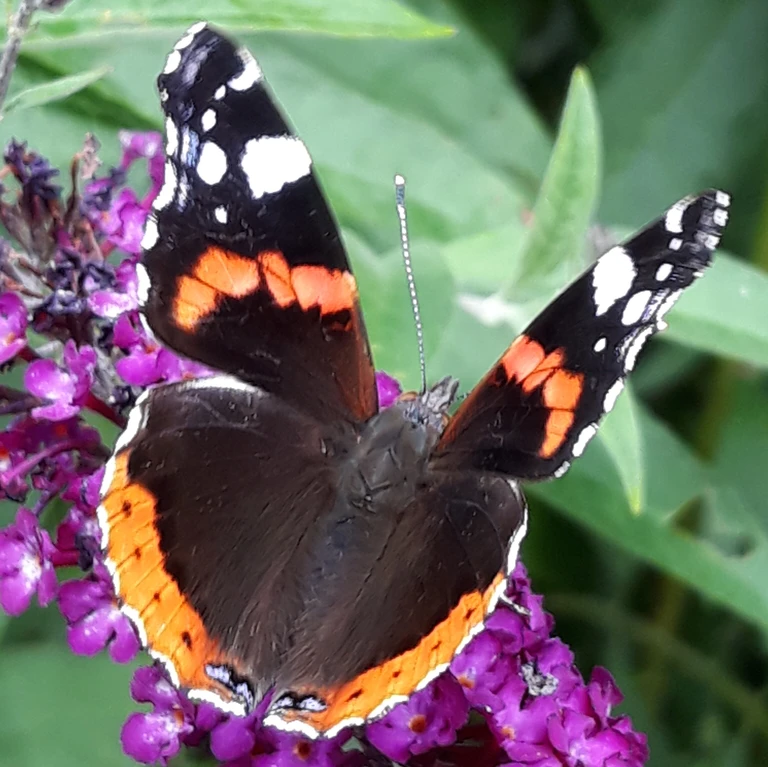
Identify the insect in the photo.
Vanessa atalanta
